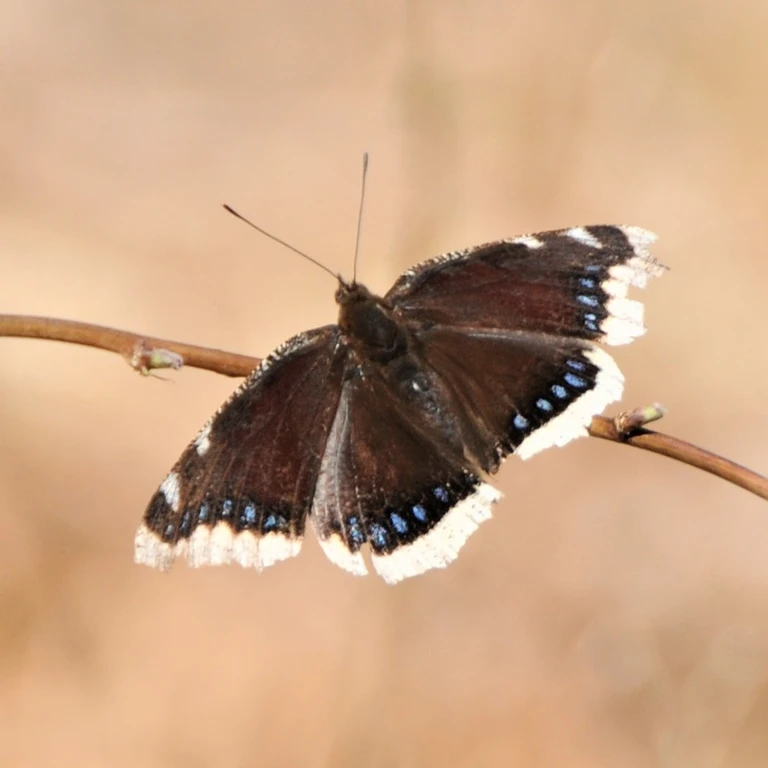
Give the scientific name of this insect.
Nymphalis antiopa
